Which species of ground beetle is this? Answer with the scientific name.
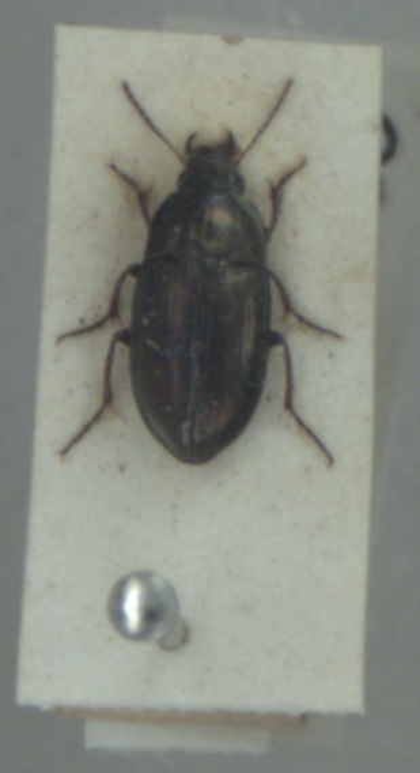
Amara aenea
